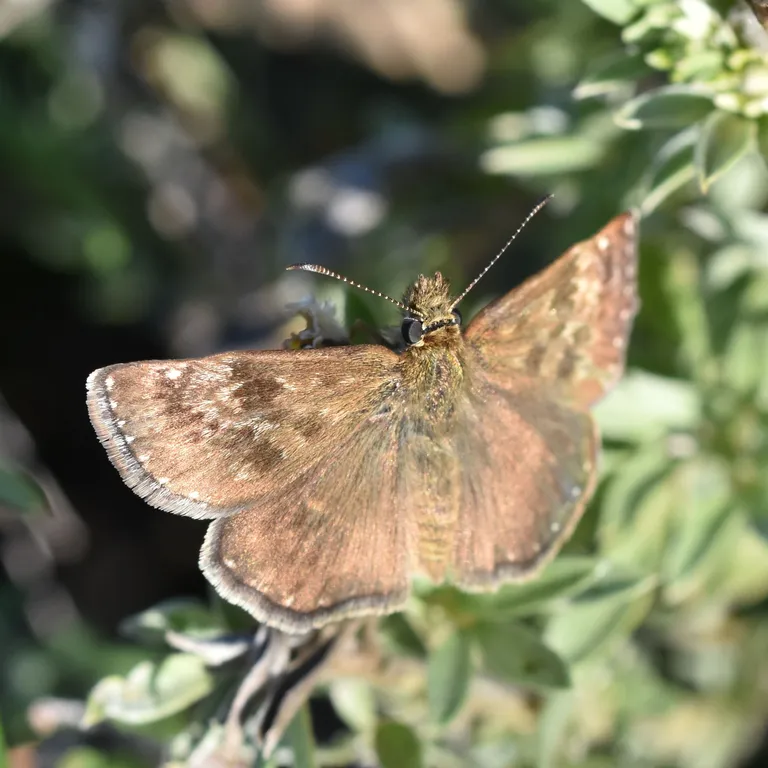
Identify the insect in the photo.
Erynnis tages
